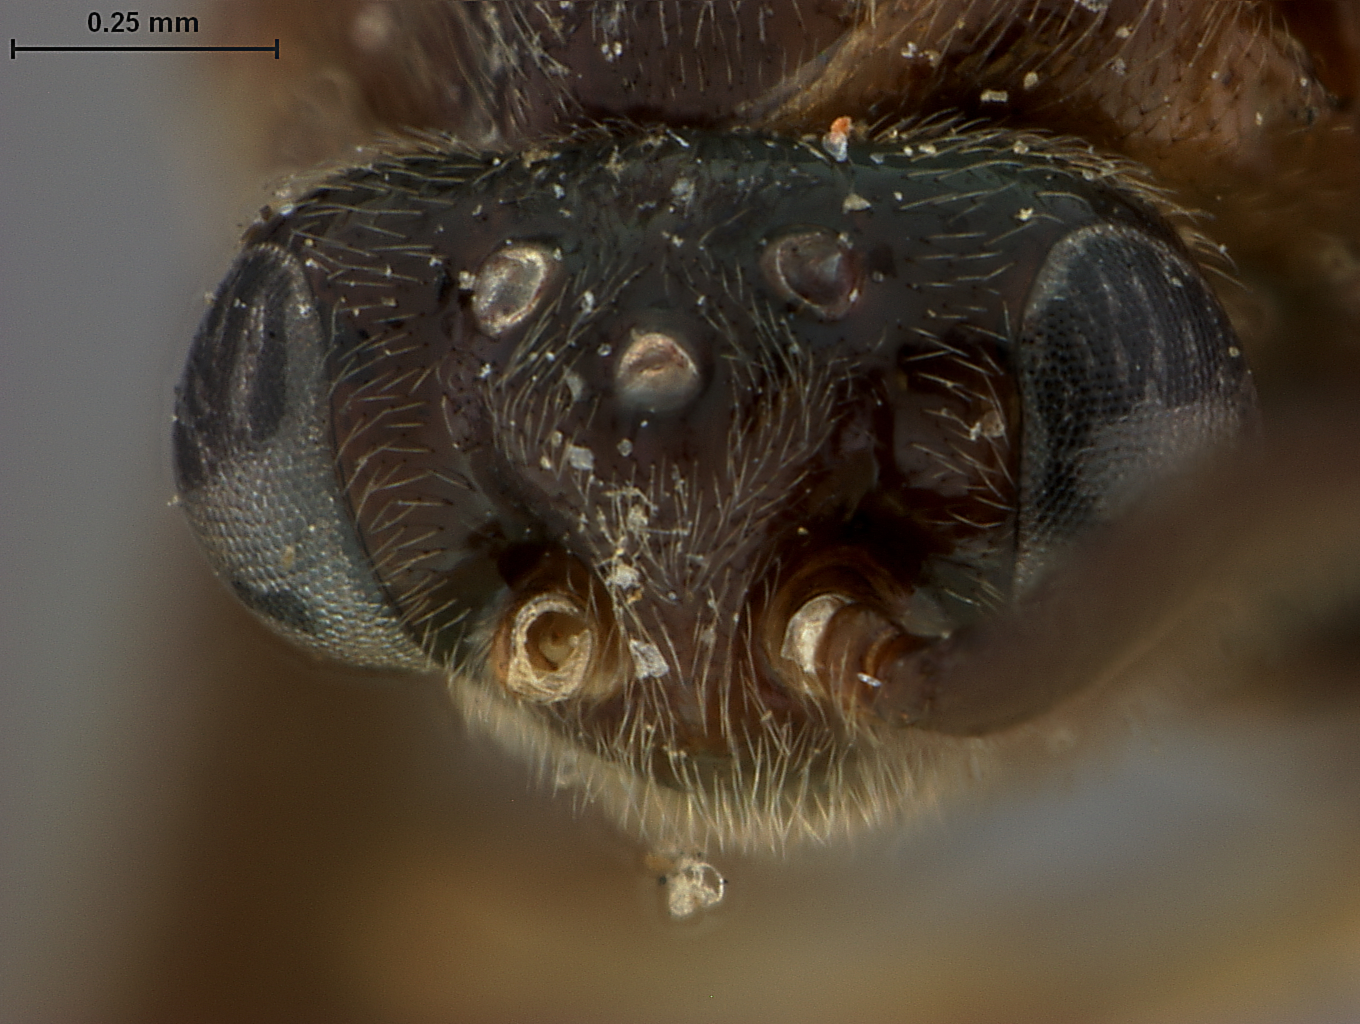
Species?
Atomacera desmodii
